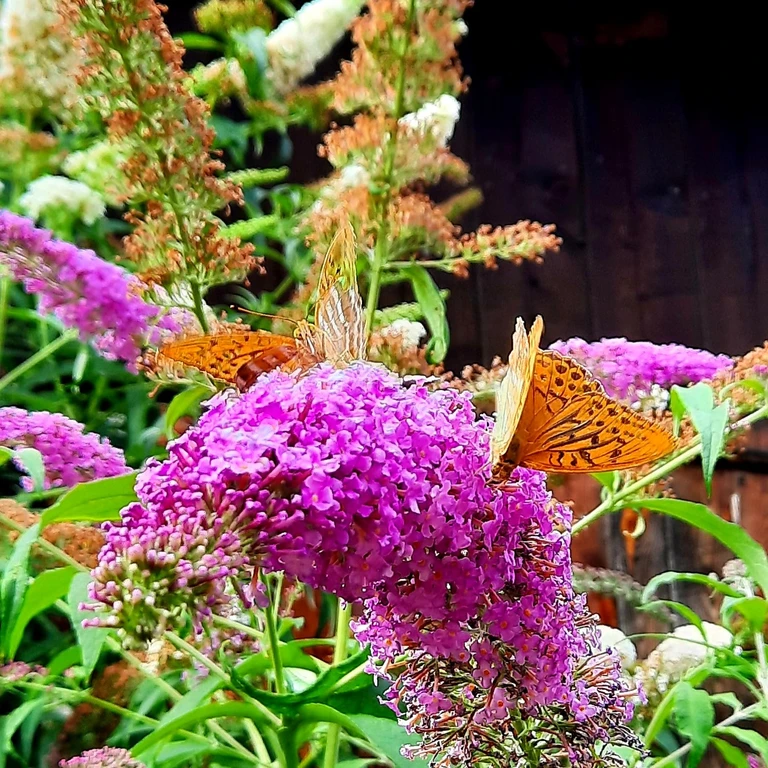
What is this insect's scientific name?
Argynnis paphia
